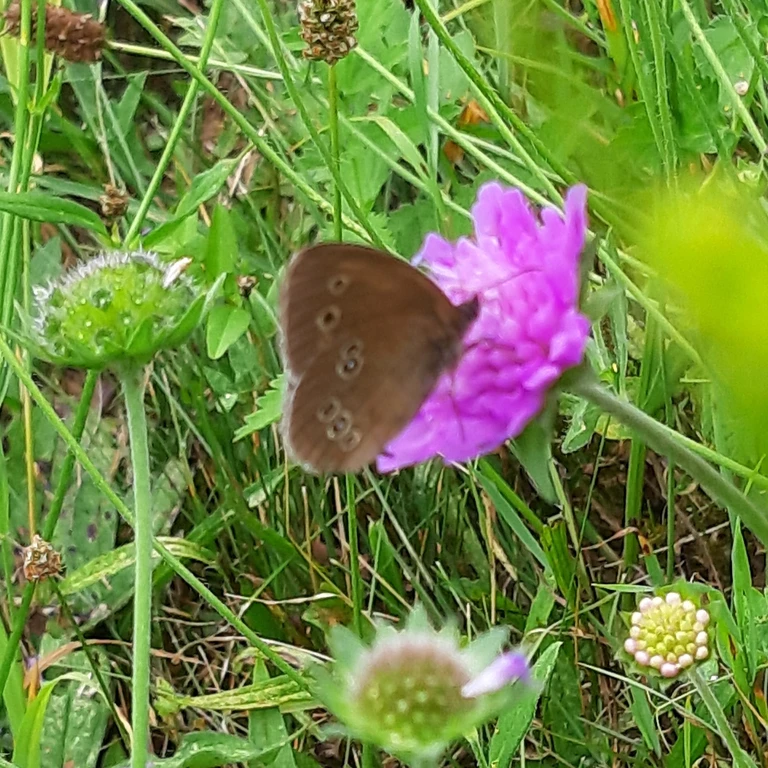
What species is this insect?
Aphantopus hyperantus
